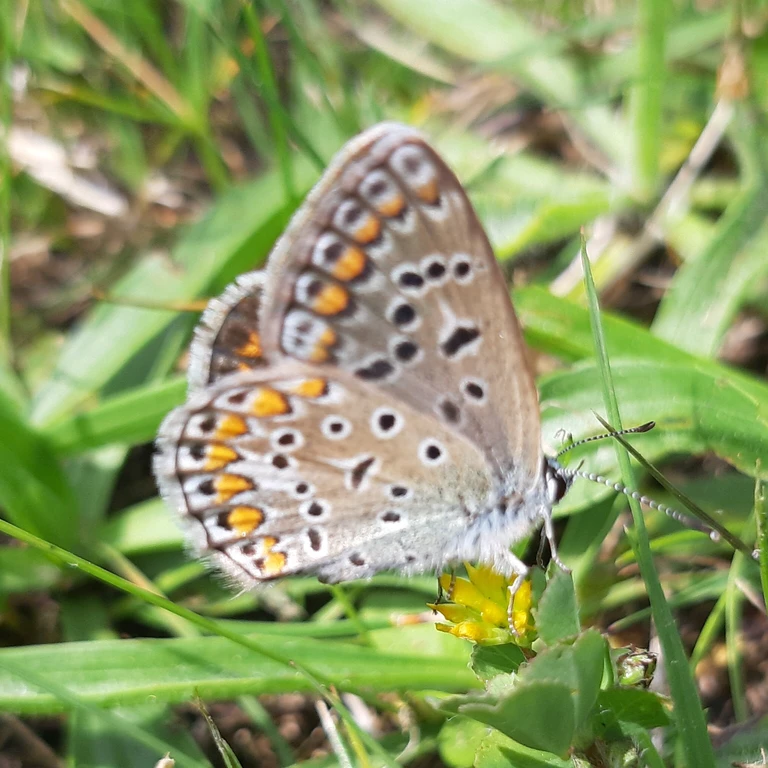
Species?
Polyommatus icarus
